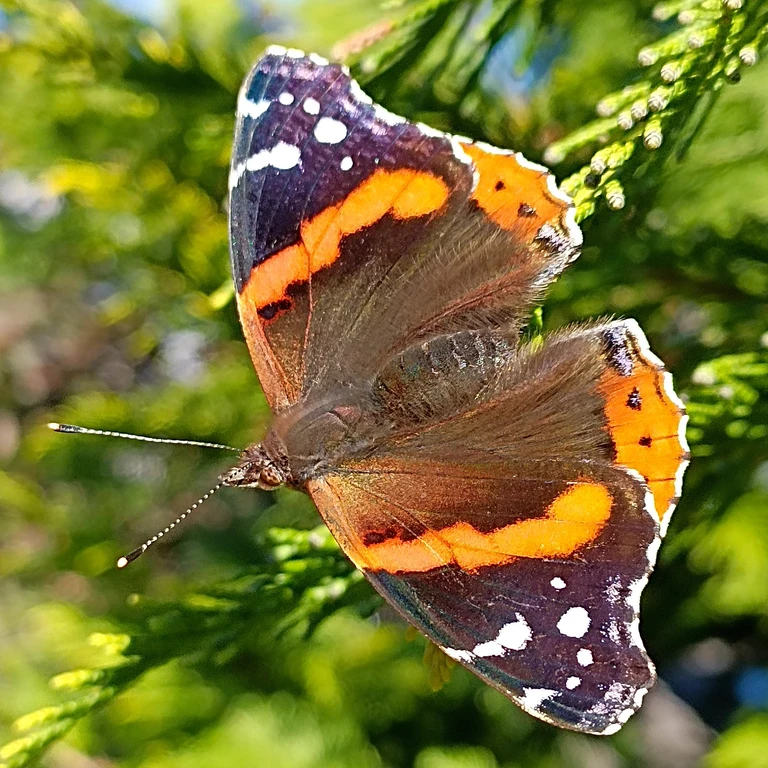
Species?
Vanessa atalanta
